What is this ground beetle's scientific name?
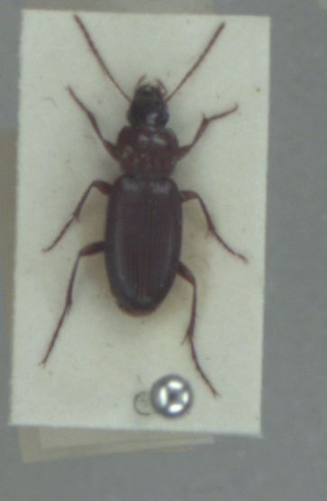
Platyderus depressus
